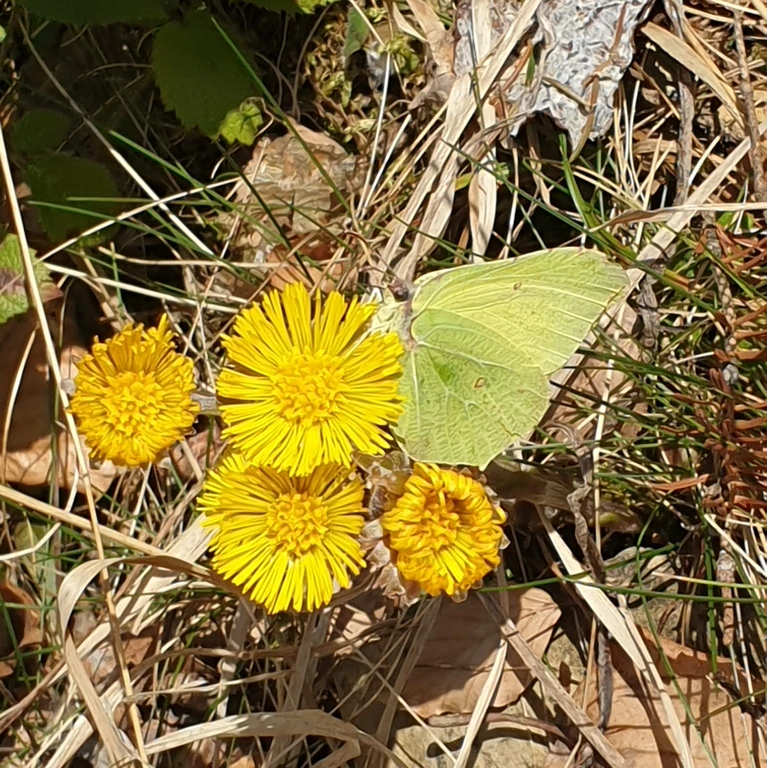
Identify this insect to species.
Gonepteryx rhamni
